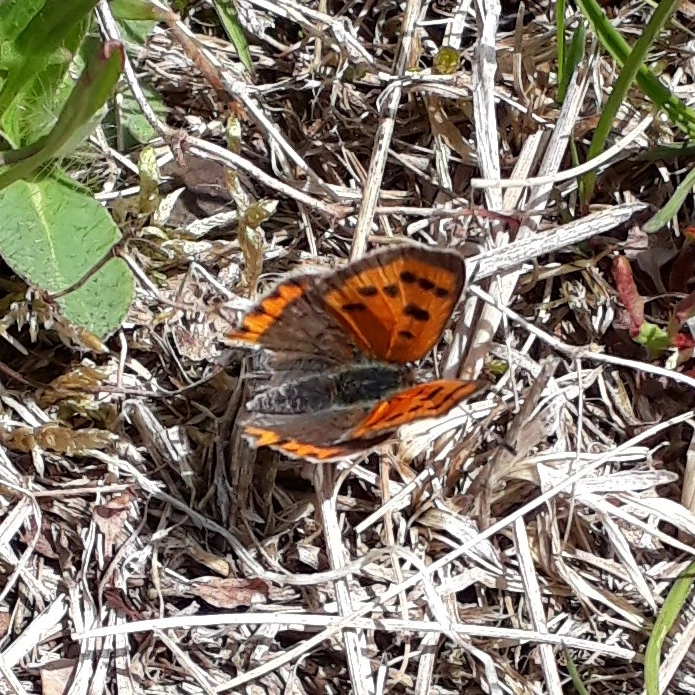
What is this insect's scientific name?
Lycaena phlaeas
